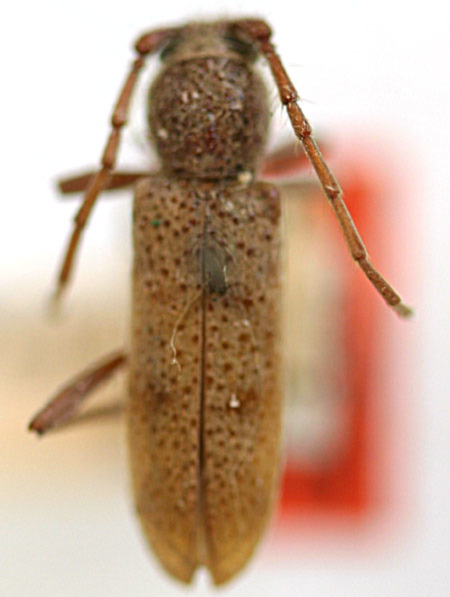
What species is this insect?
Brothylus consors (also Brothylus gemmulatus)
